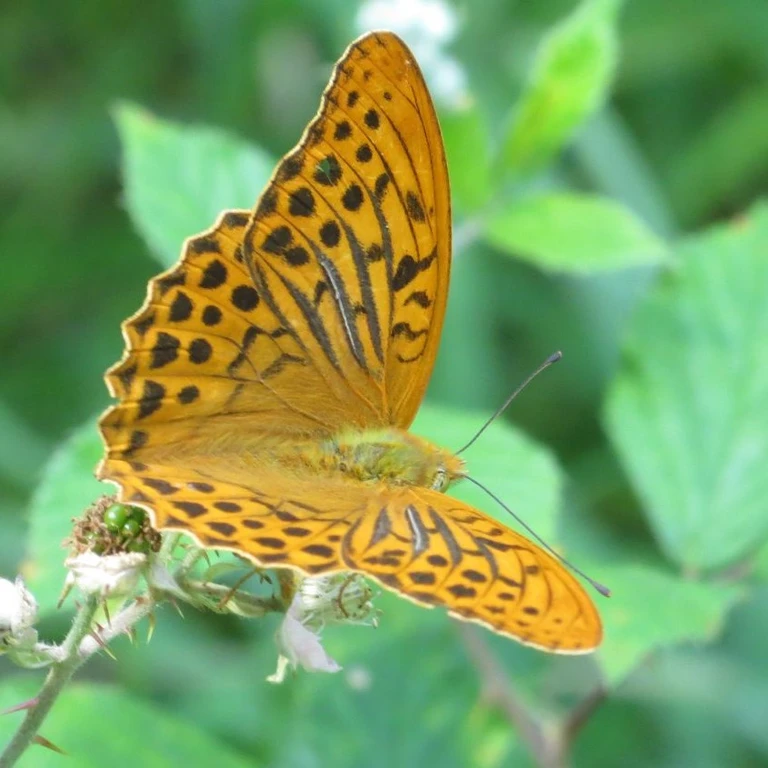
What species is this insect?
Argynnis paphia
